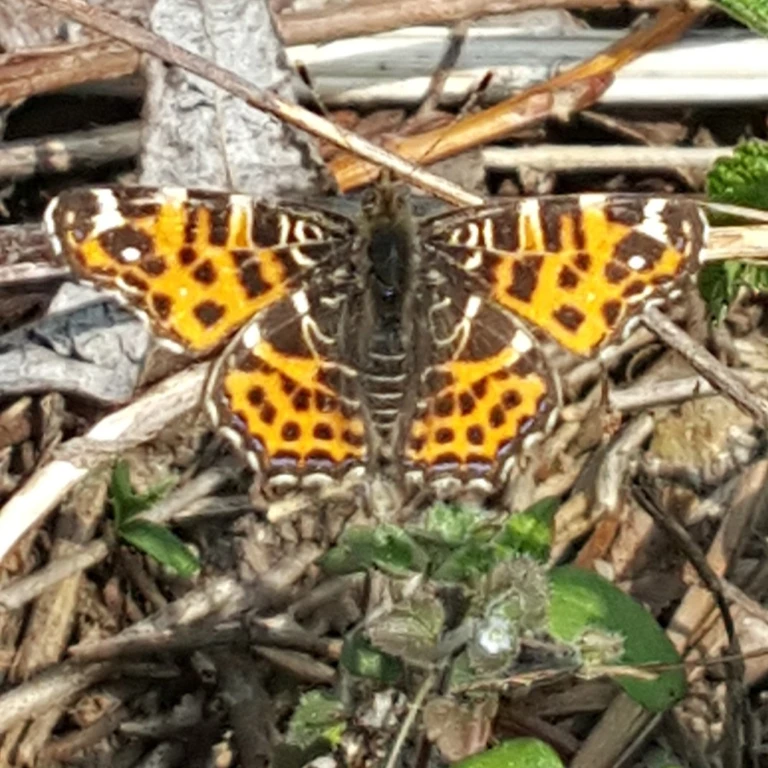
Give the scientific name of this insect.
Araschnia levana
